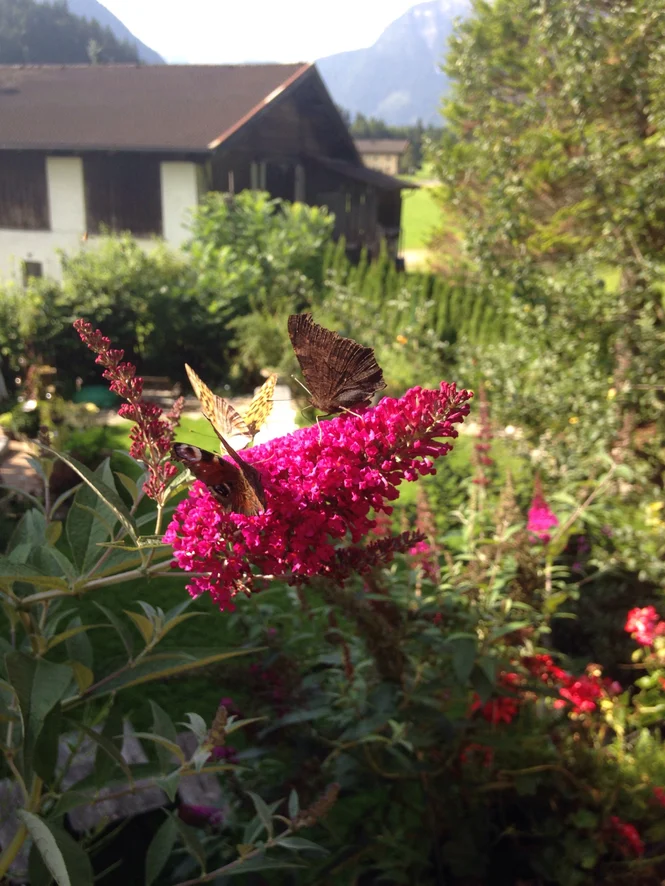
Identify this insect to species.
Aglais io
